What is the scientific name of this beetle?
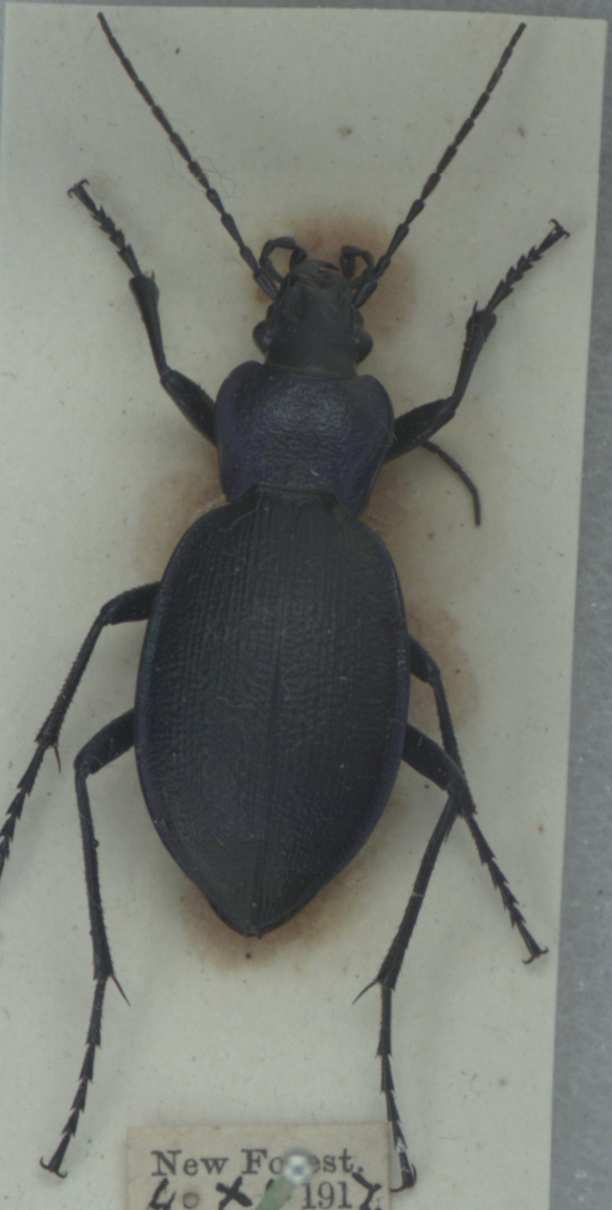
Carabus problematicus
